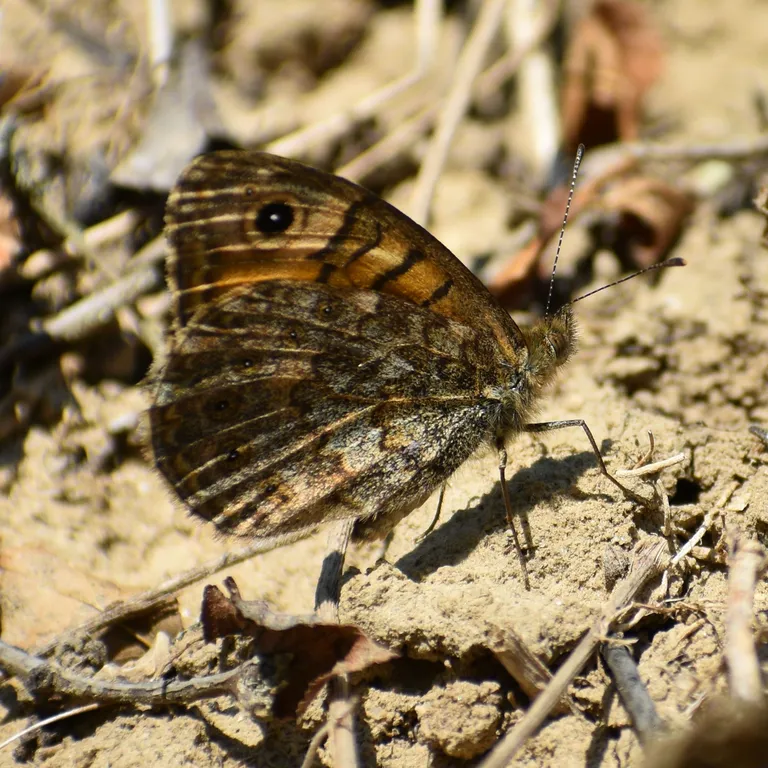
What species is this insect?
Lasiommata megera (also Pararge megera)
